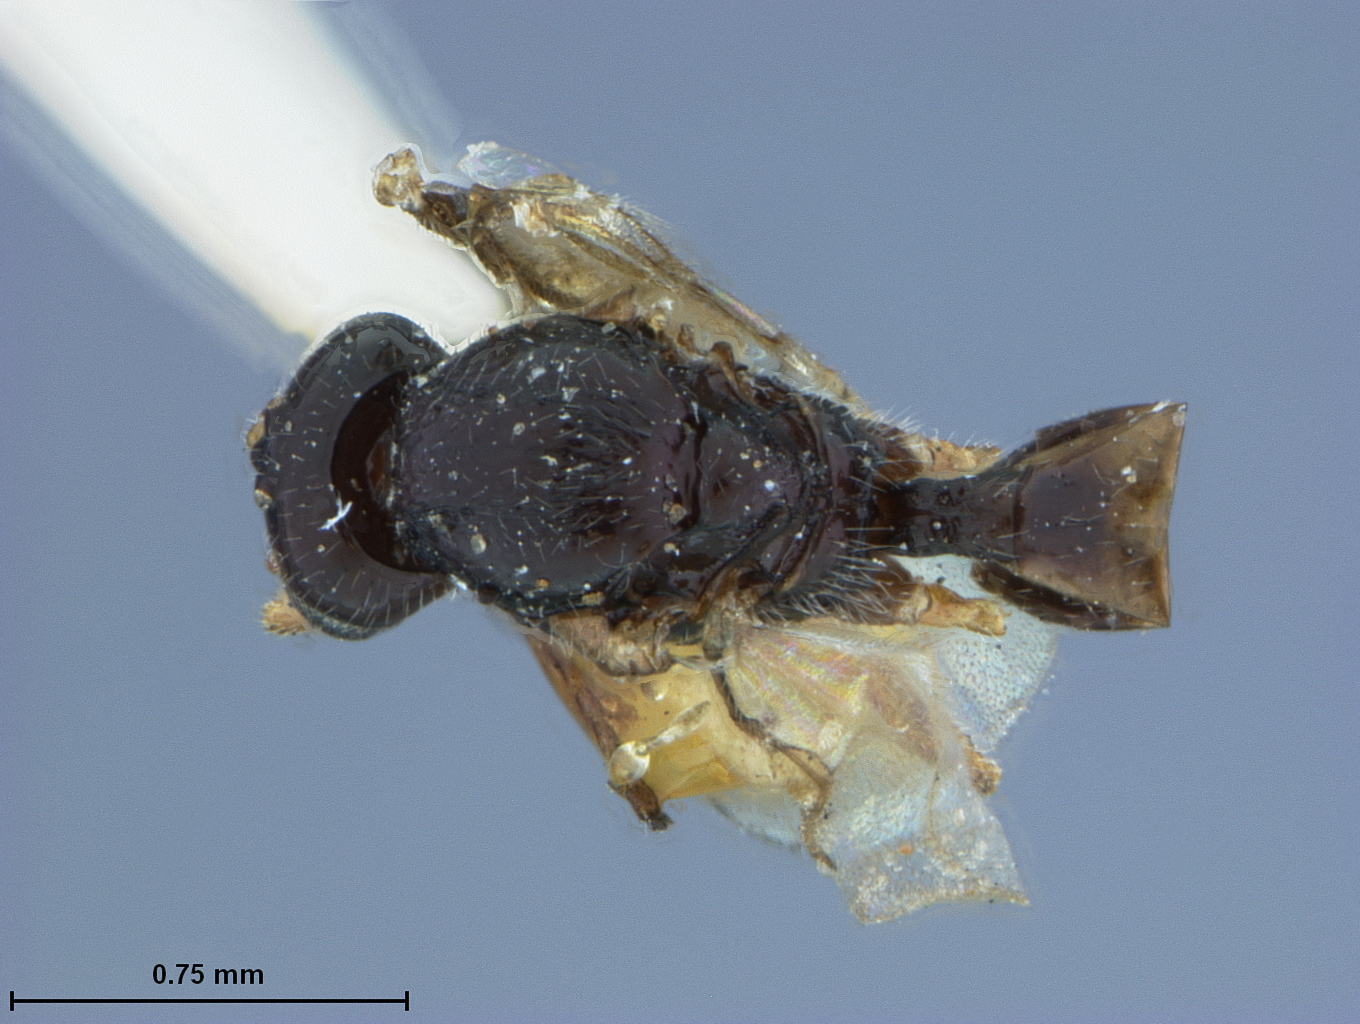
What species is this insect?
Aphidius procephali
